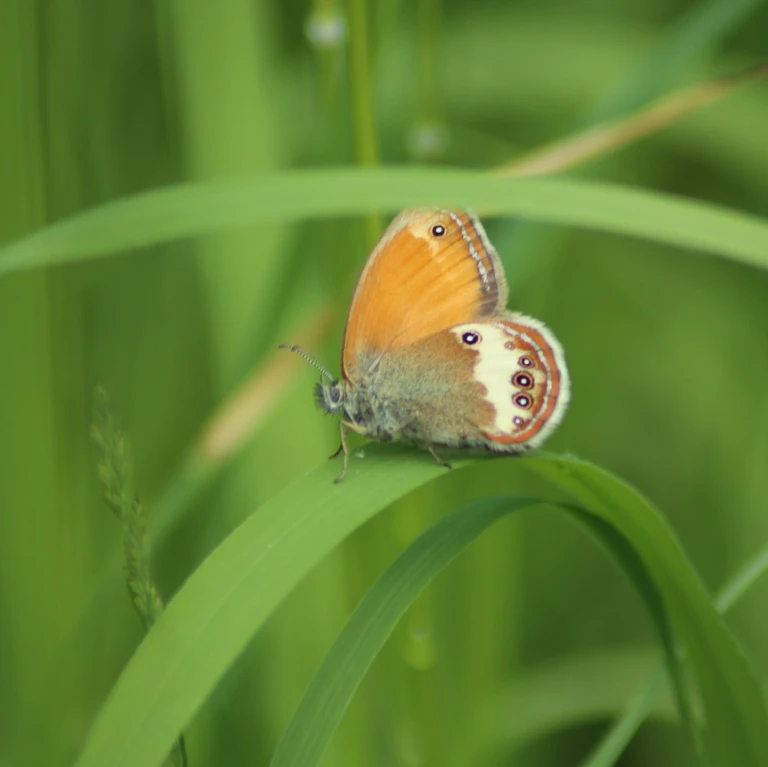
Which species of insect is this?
Coenonympha arcania
